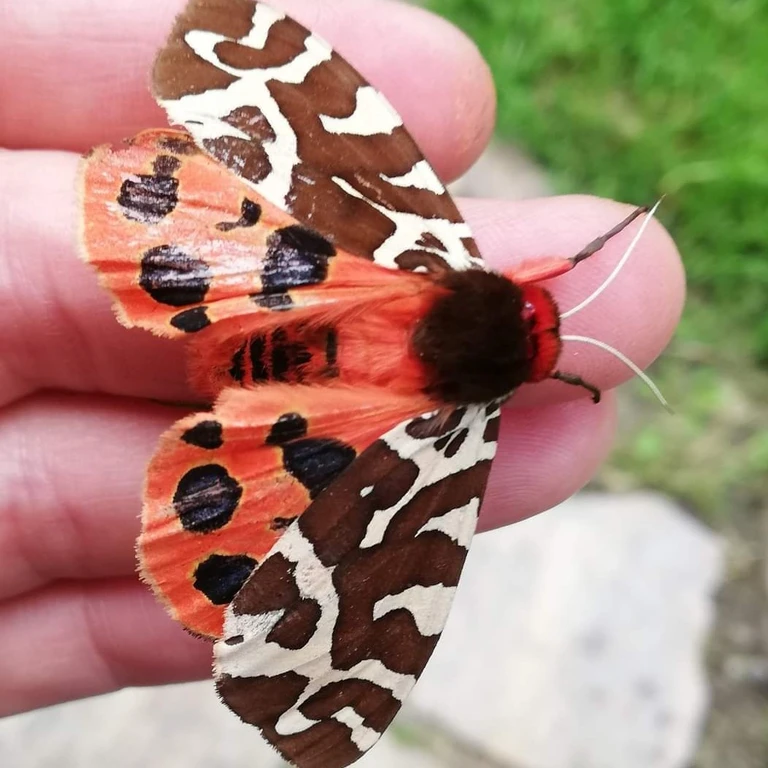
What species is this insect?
Arctia caja
